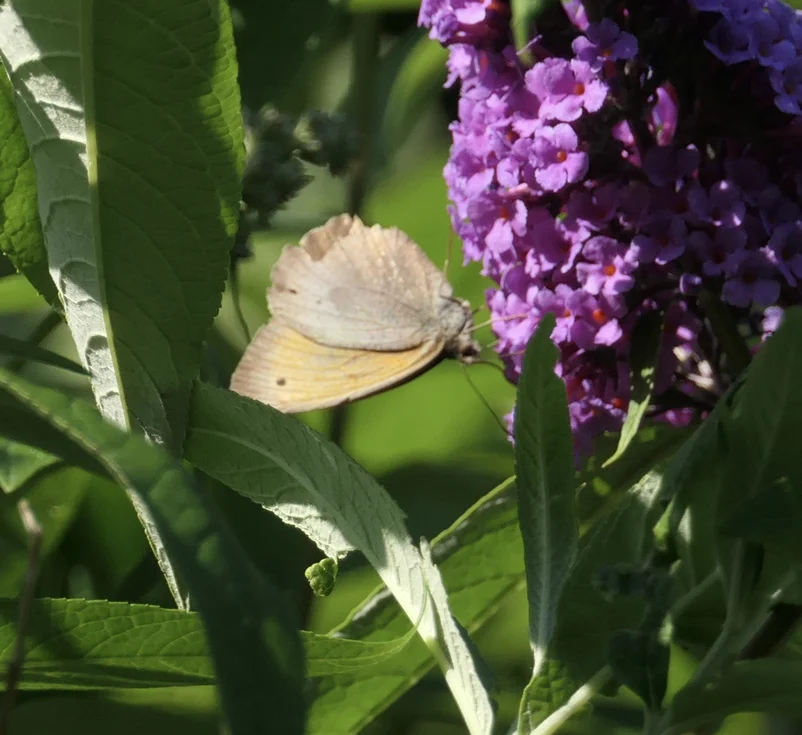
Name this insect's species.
Maniola jurtina
